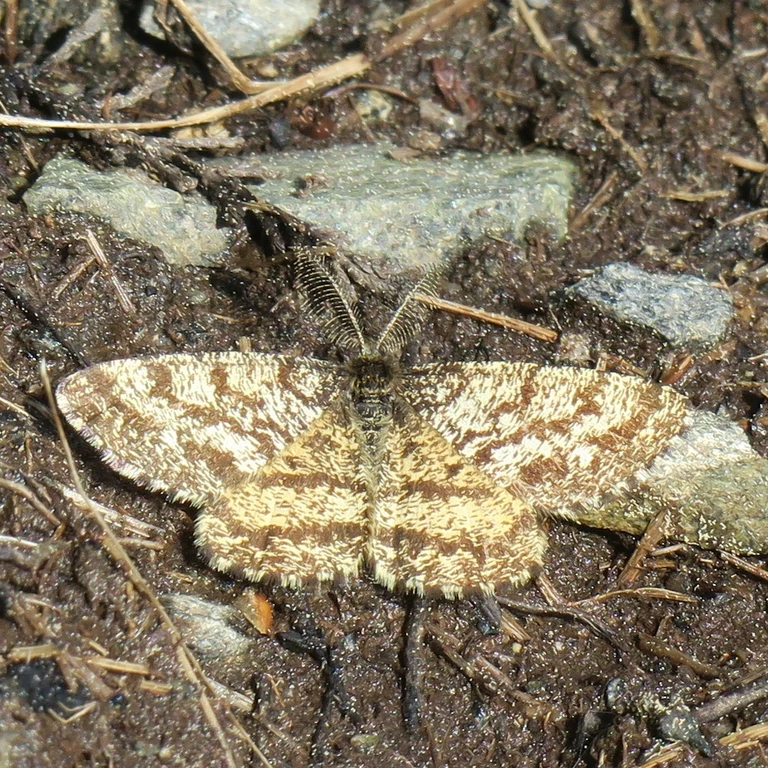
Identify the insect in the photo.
Ematurga atomaria
